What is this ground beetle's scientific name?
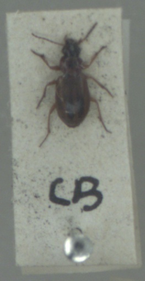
Dicheirotrichus placidus
